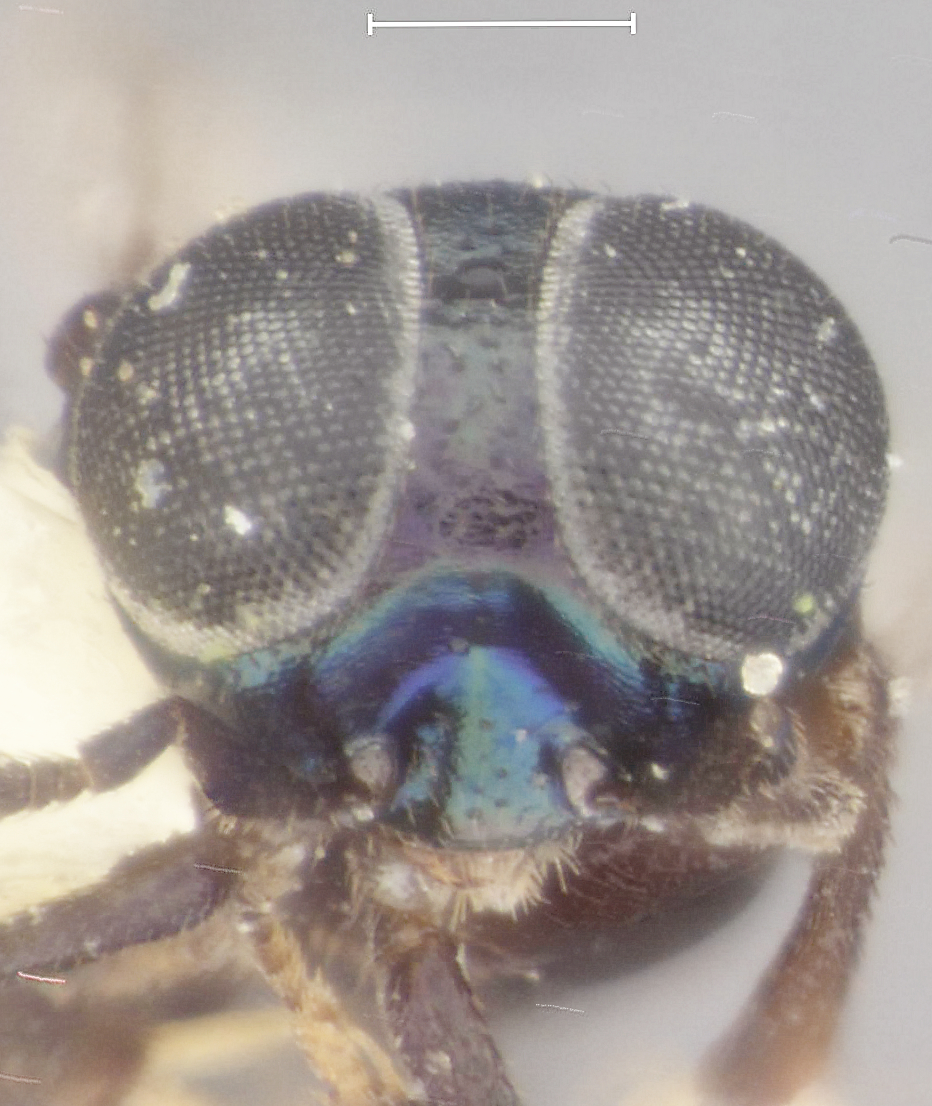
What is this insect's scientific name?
Euryrhopalus decimus
